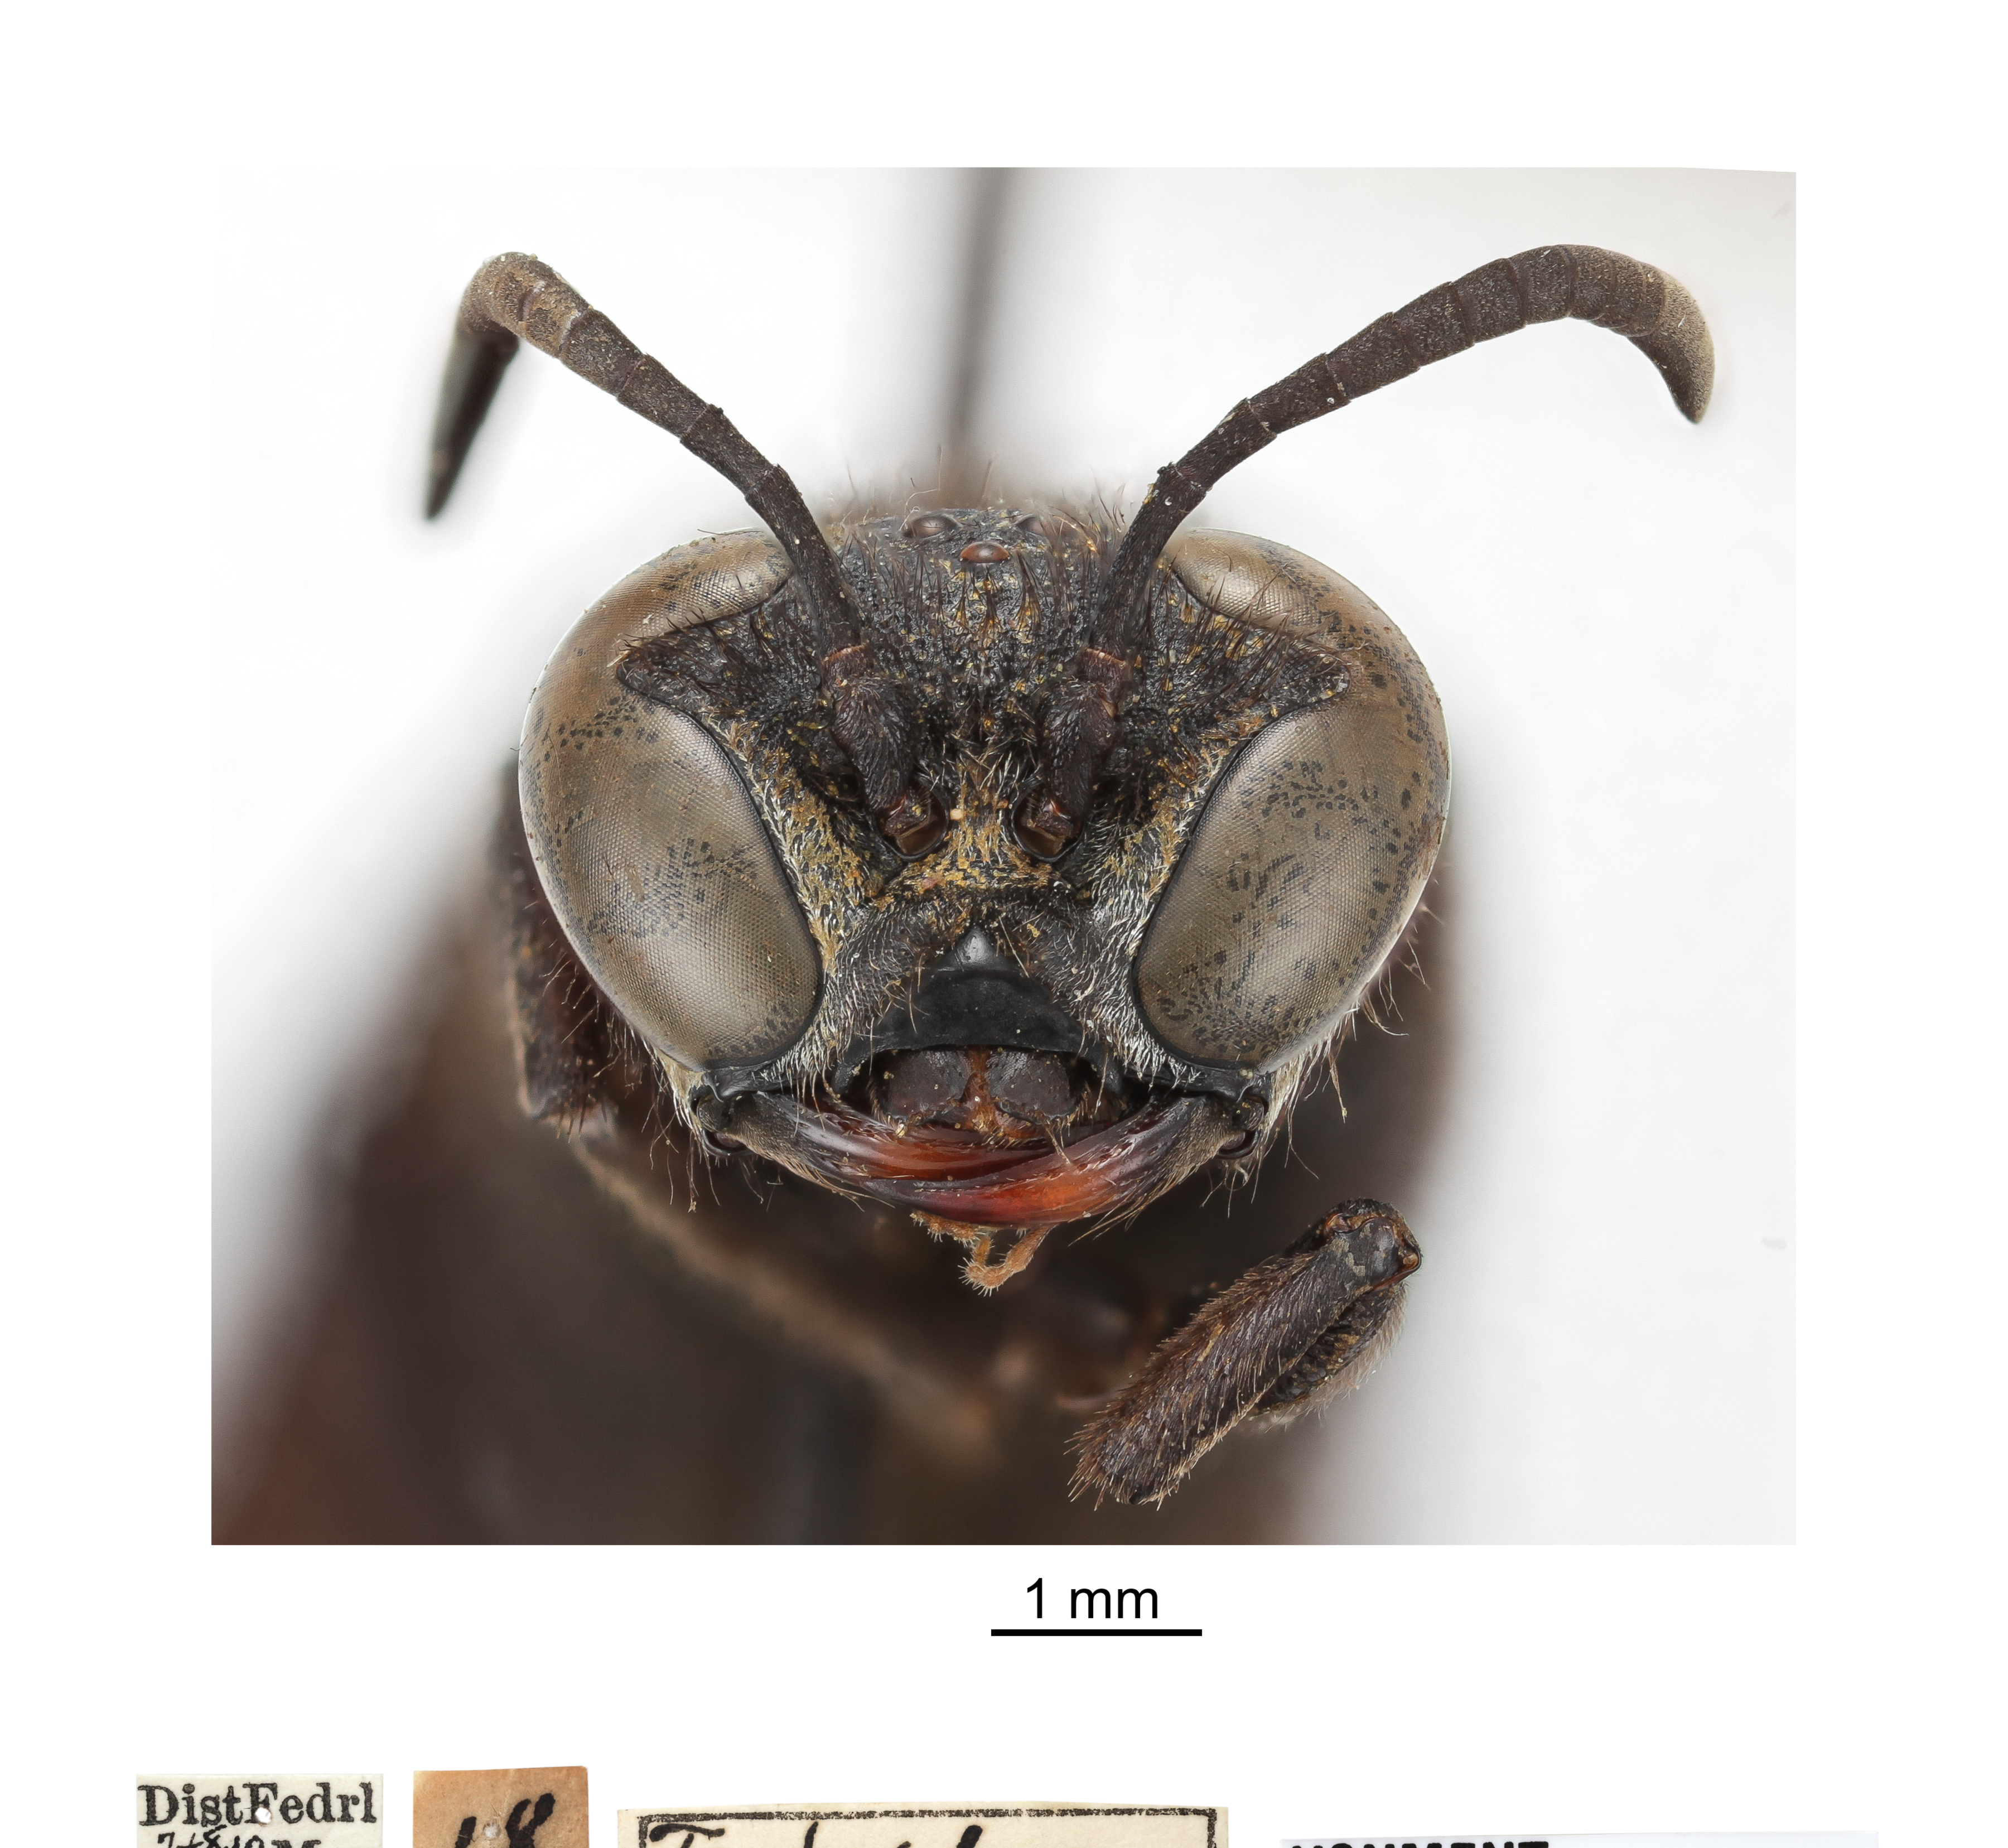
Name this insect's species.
Trypoxylon gandarai
